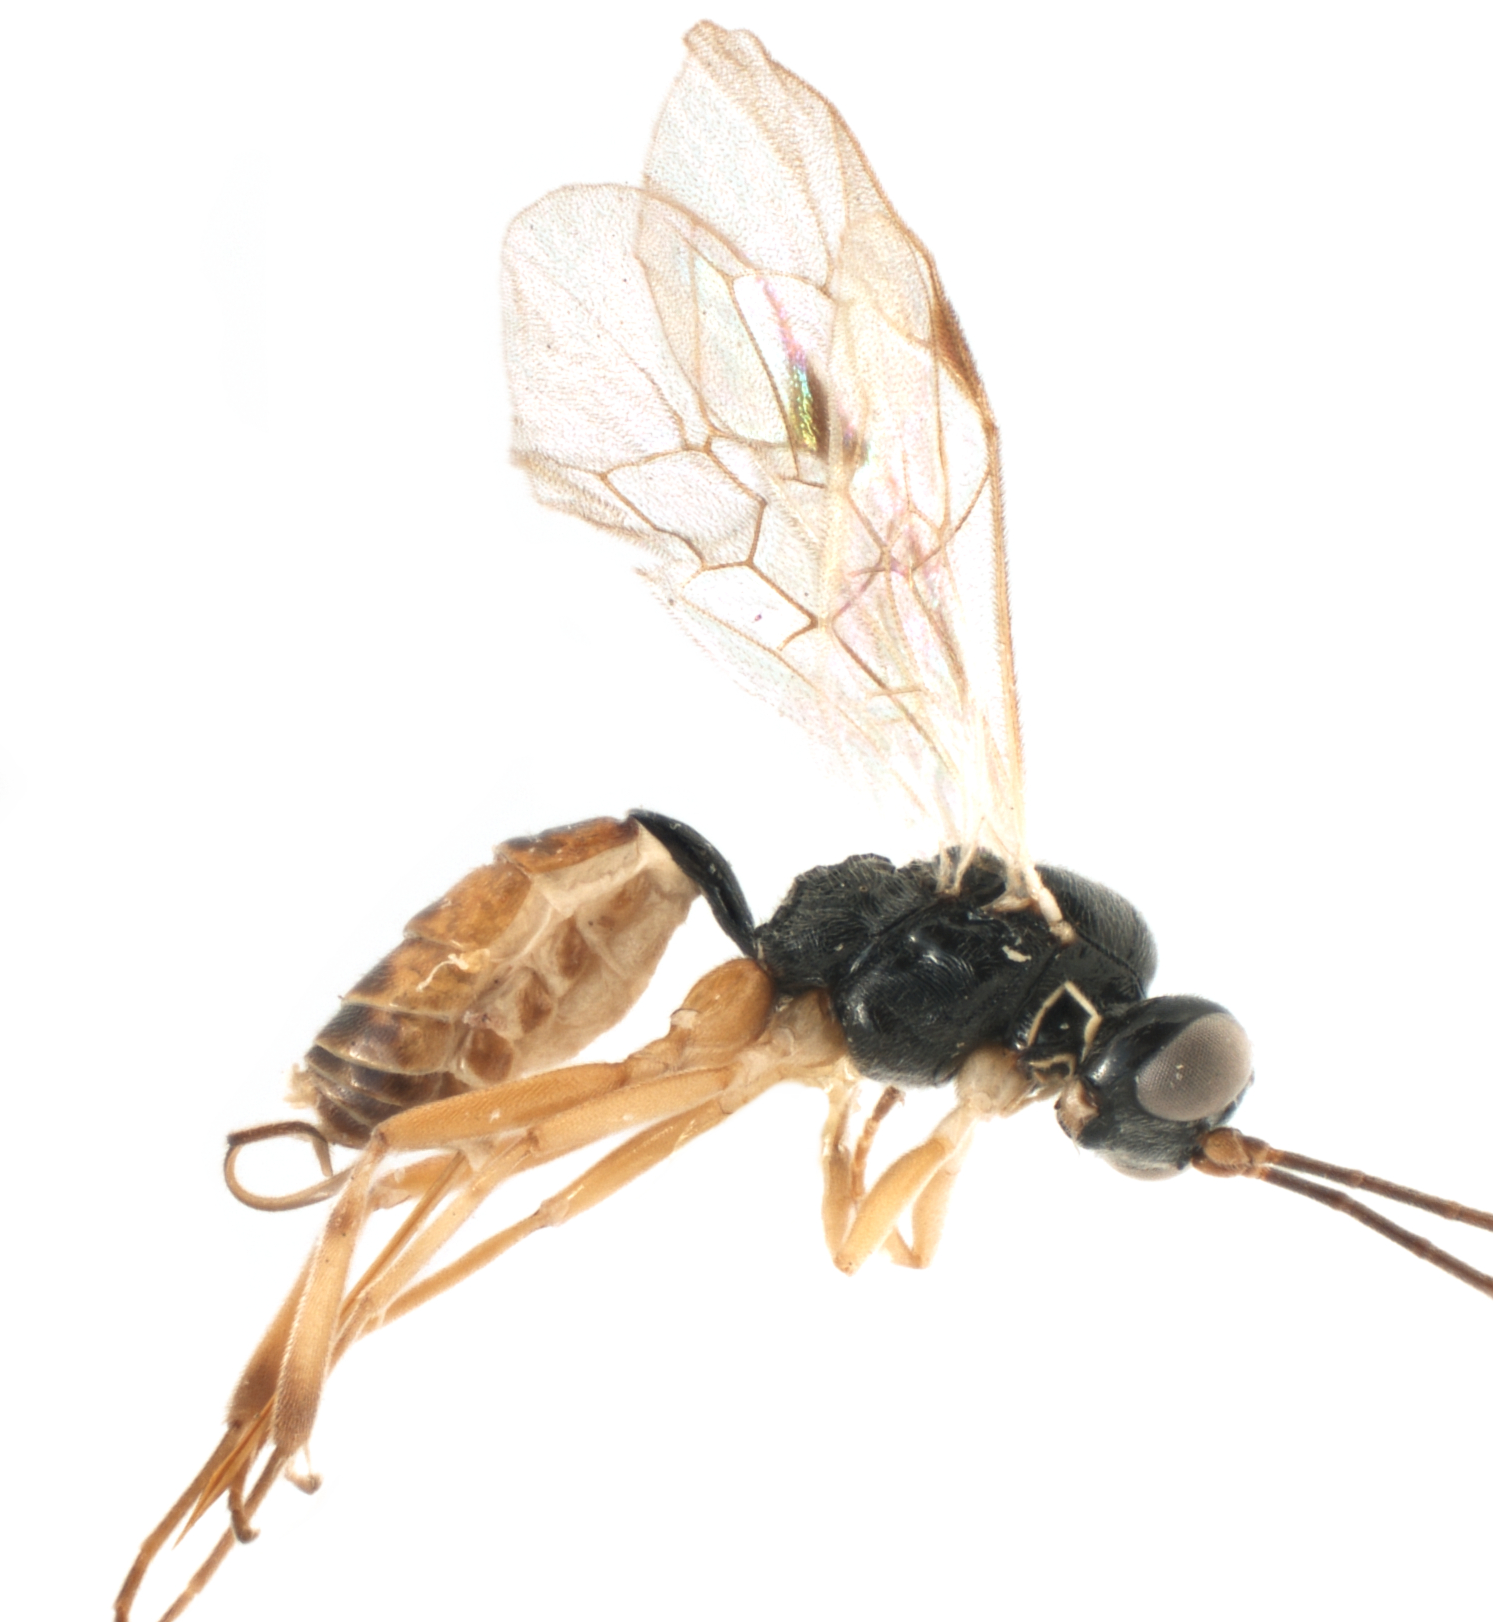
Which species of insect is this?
Encrateola laevigata
